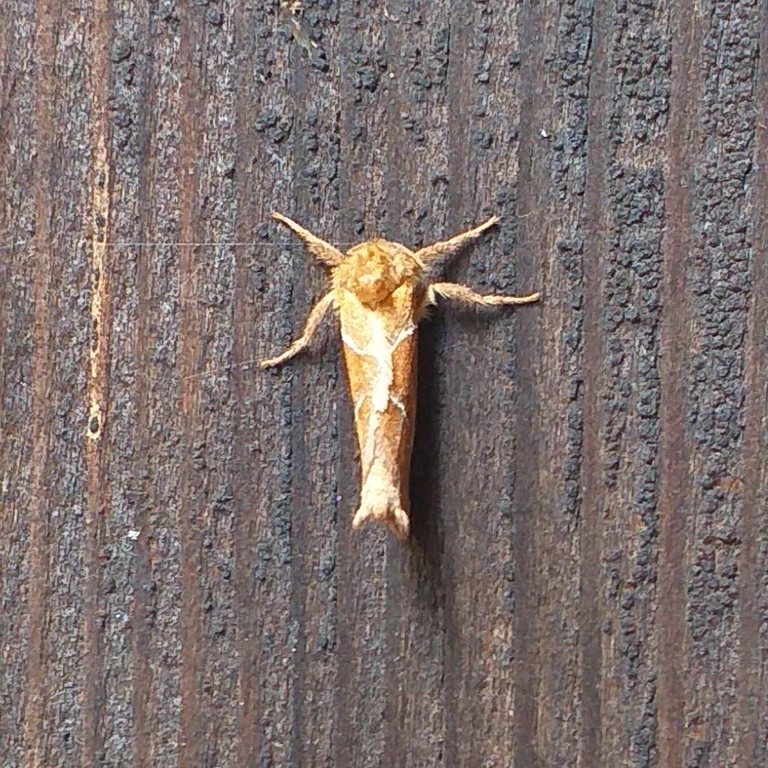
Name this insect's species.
Triodia sylvina
